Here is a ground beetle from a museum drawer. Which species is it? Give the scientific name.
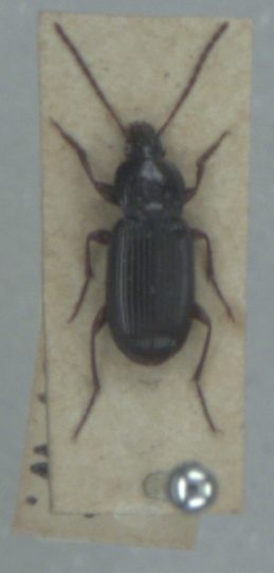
Pedius longicollis
